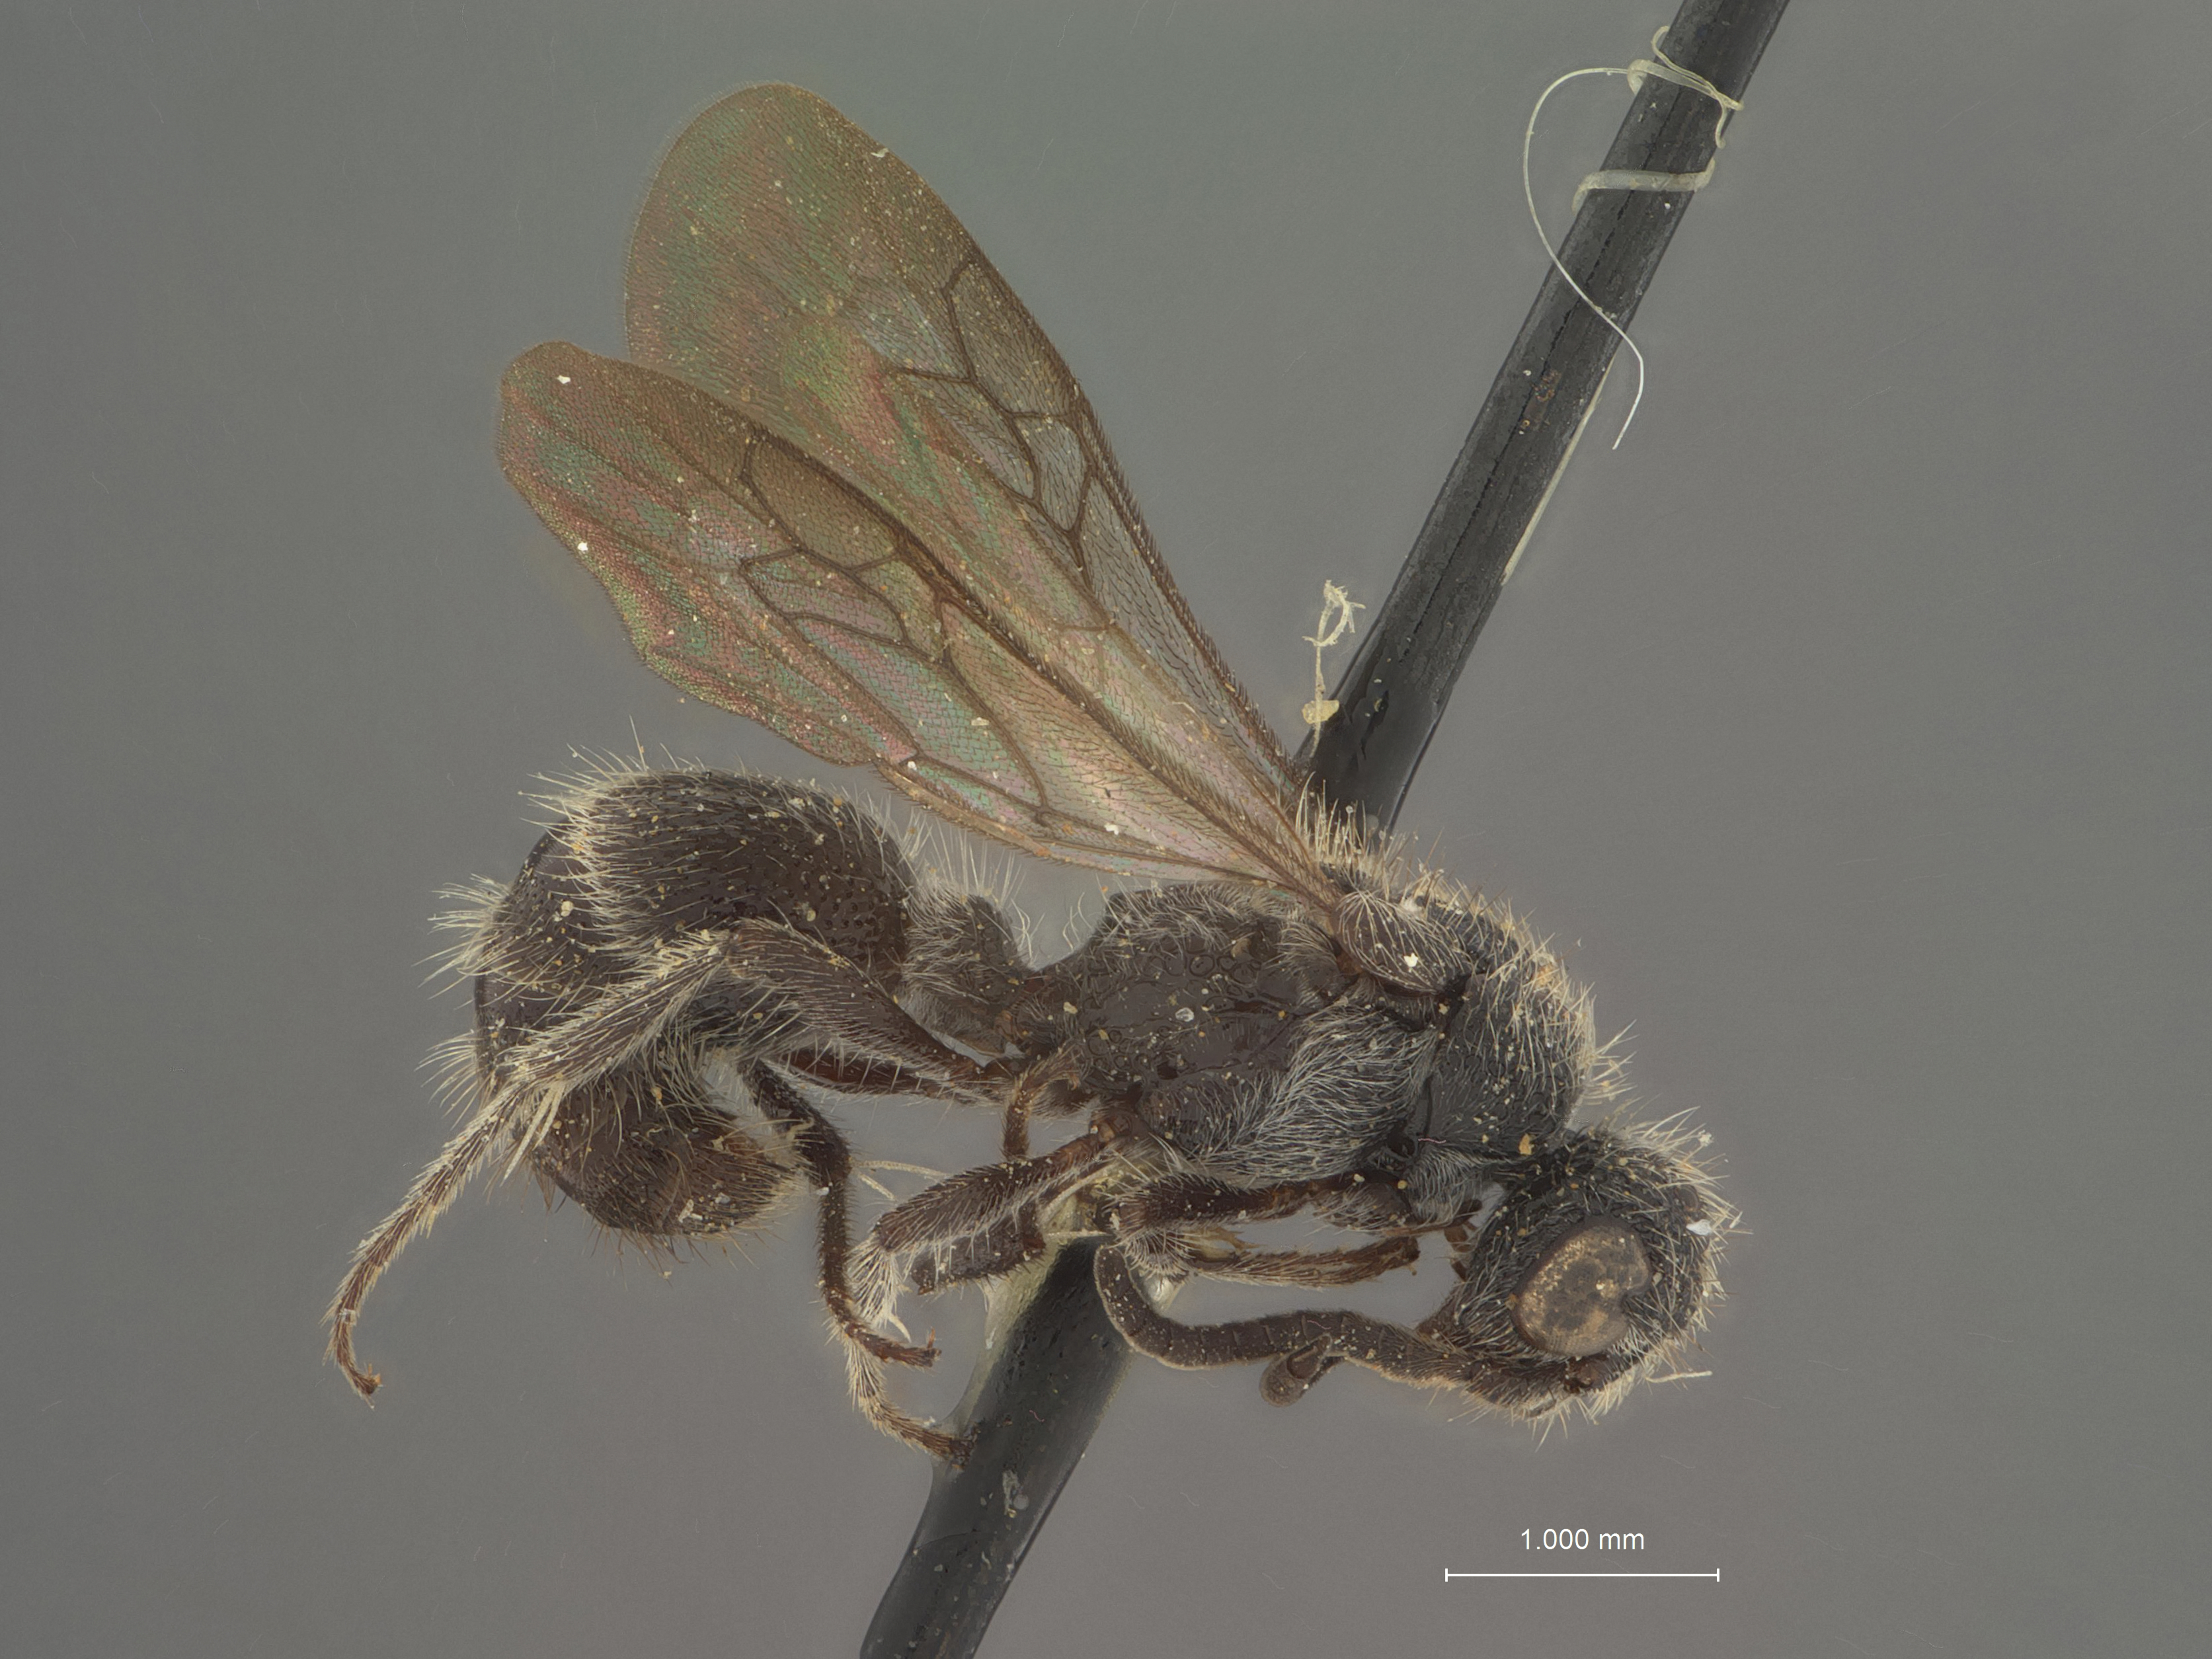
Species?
Ephuta spinifera
